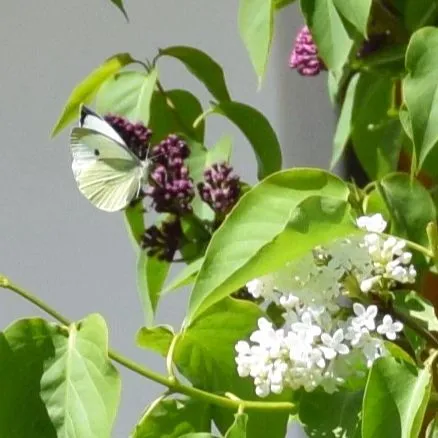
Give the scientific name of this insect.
Pieris brassicae
